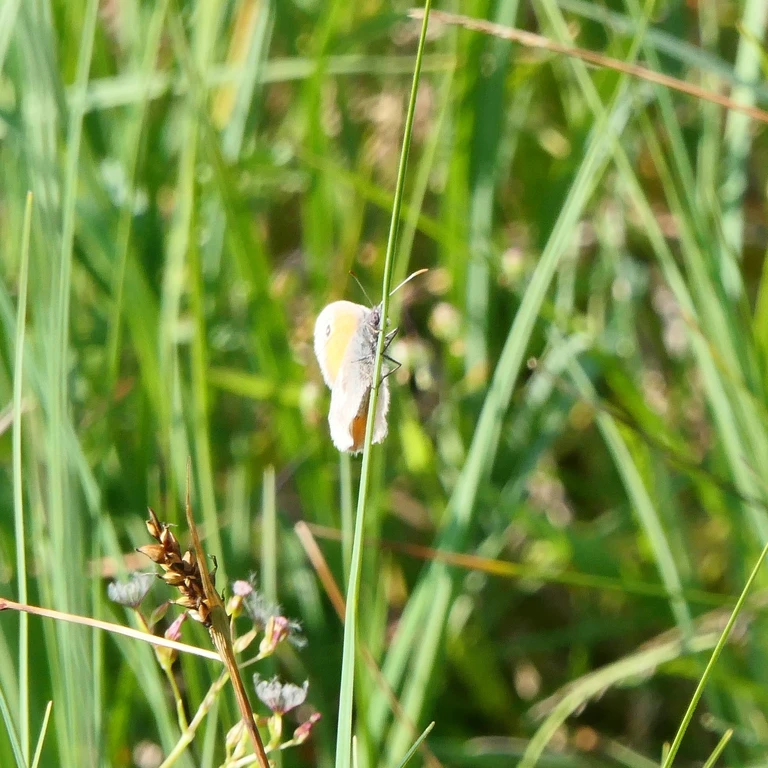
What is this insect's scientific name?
Coenonympha pamphilus
